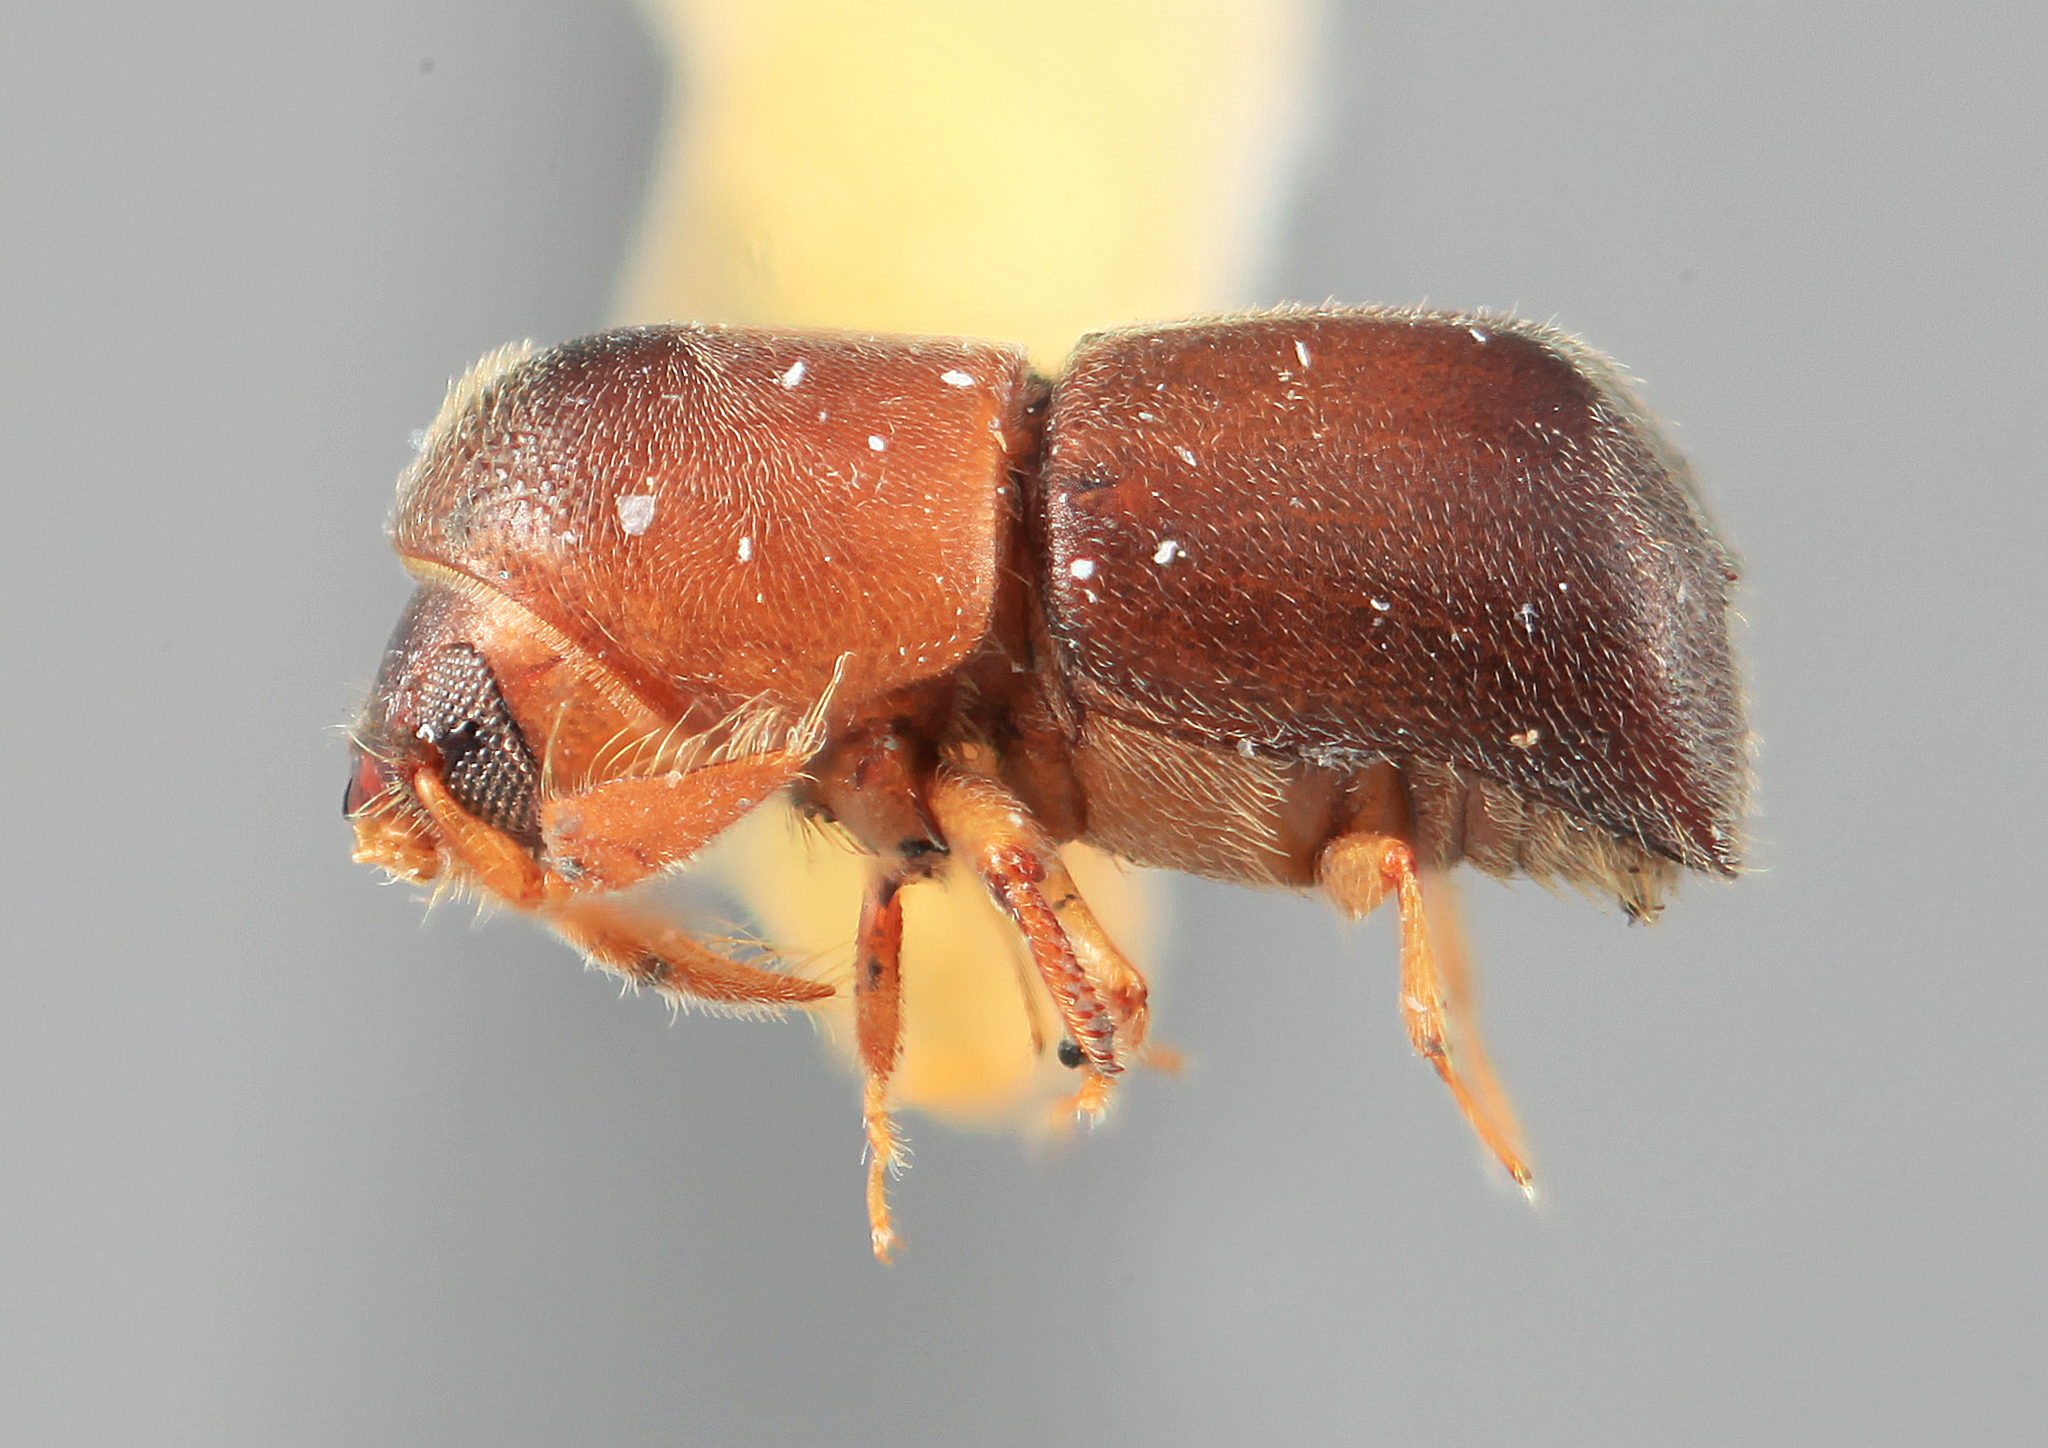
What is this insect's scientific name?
Paracarthylus velutinus
